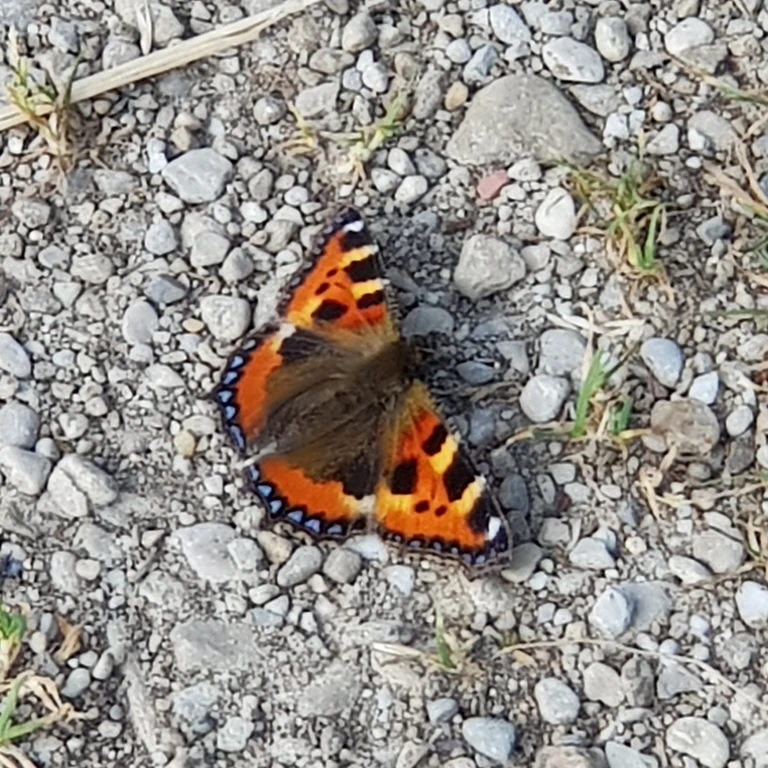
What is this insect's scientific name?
Aglais urticae
